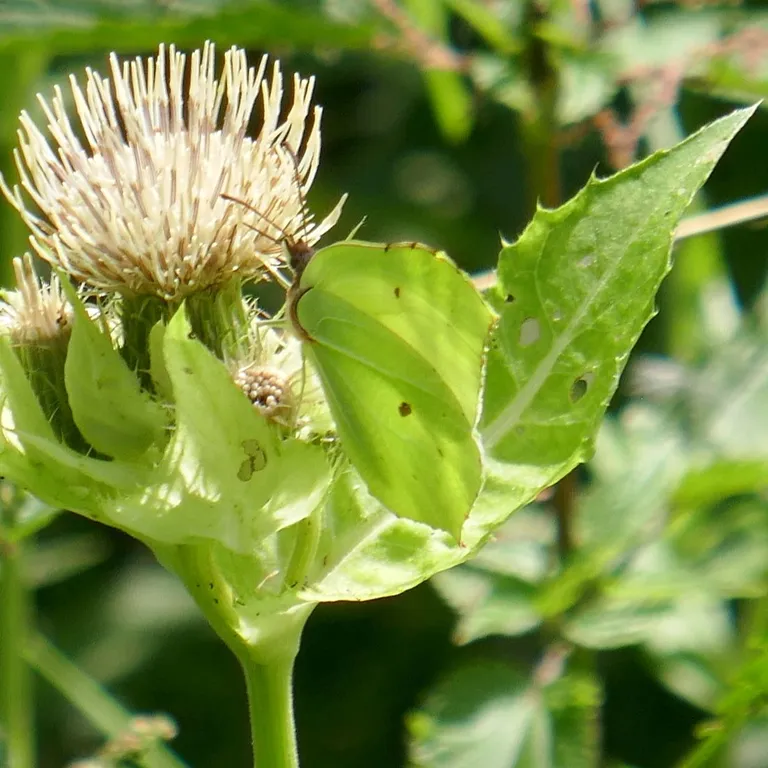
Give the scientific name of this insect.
Gonepteryx rhamni
